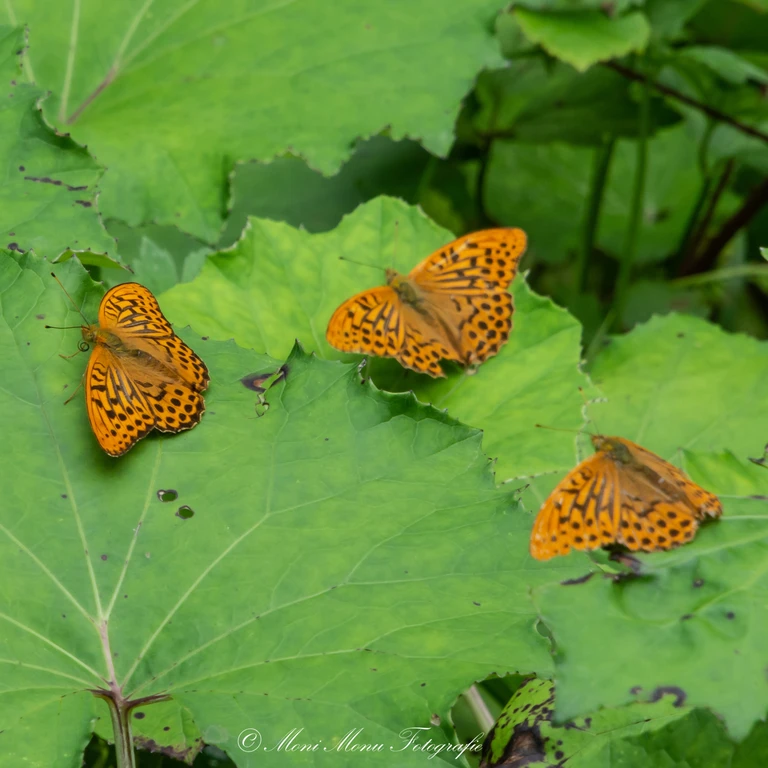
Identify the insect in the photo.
Argynnis paphia
